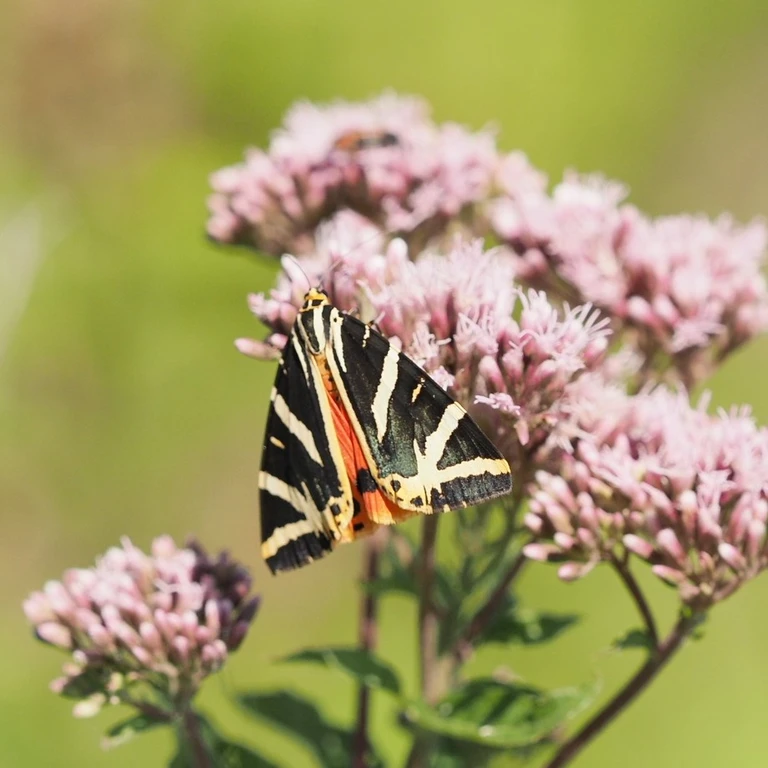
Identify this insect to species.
Euplagia quadripunctaria
